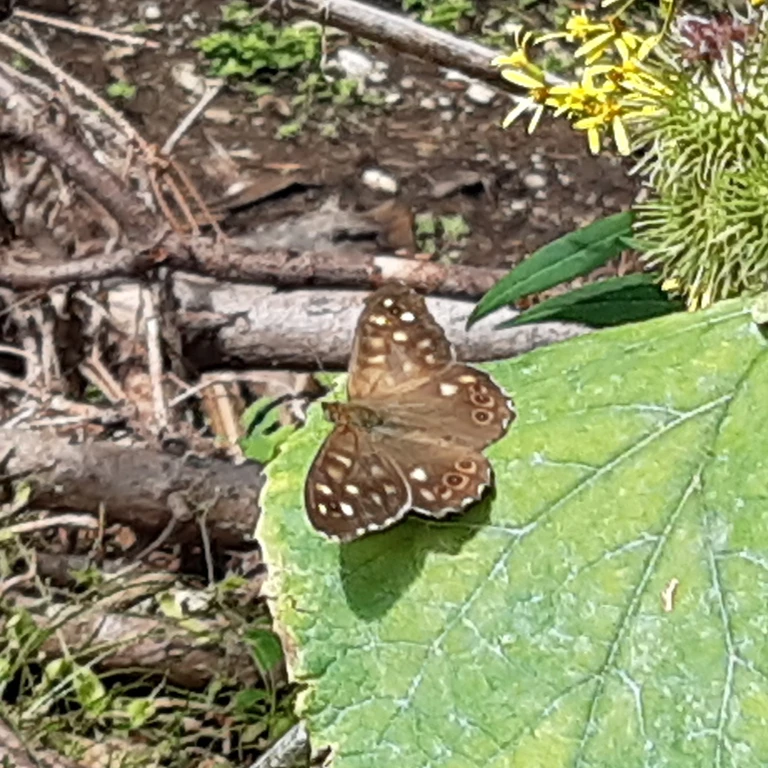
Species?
Pararge aegeria
